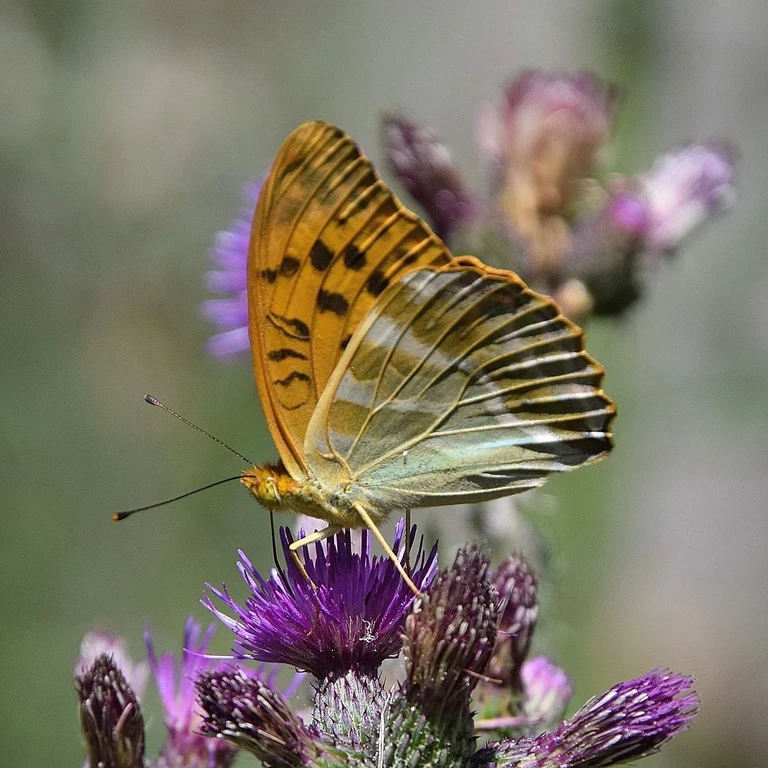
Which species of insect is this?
Argynnis paphia
